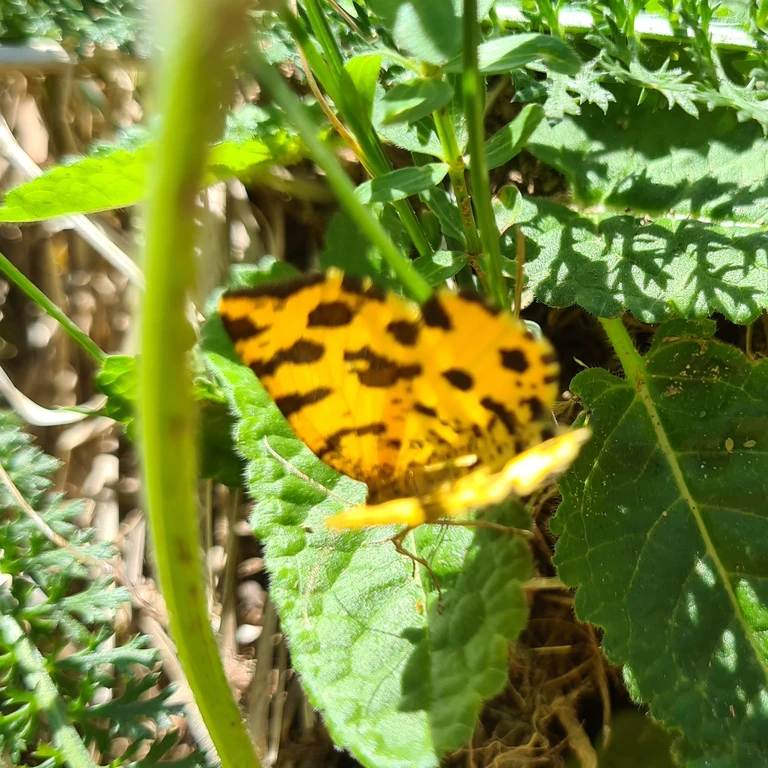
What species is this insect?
Pseudopanthera macularia
